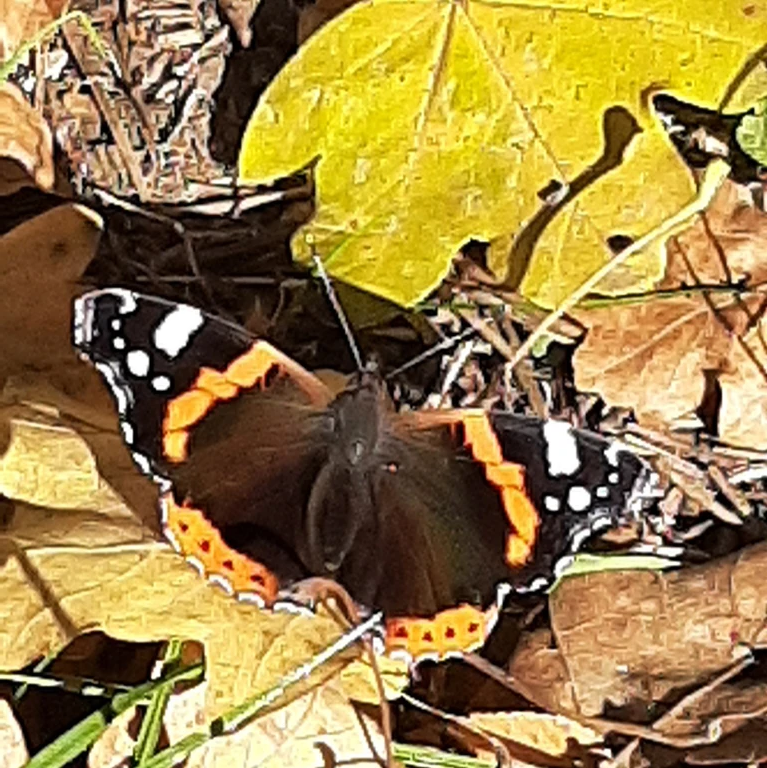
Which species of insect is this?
Vanessa atalanta
